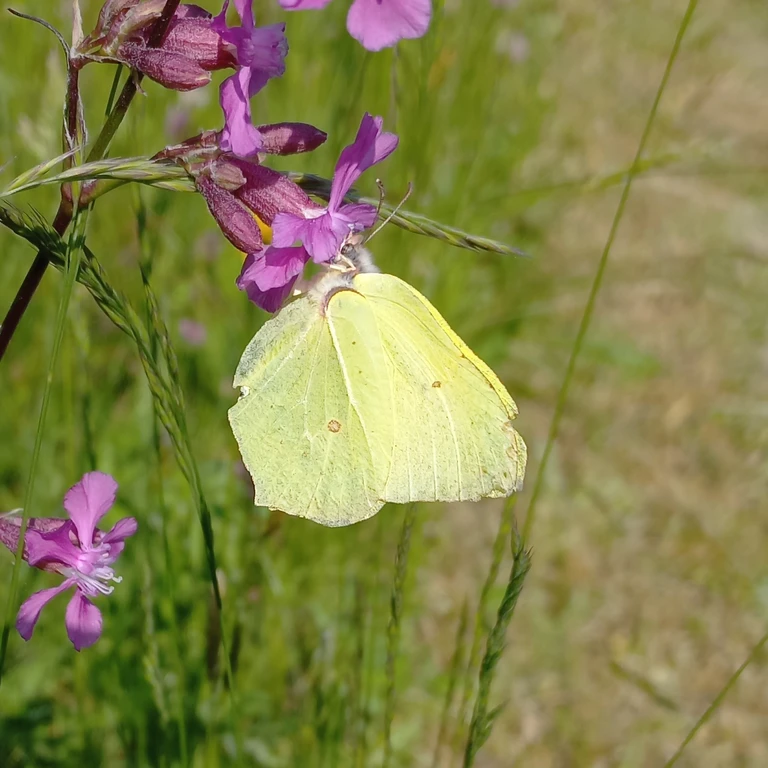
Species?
Gonepteryx rhamni
